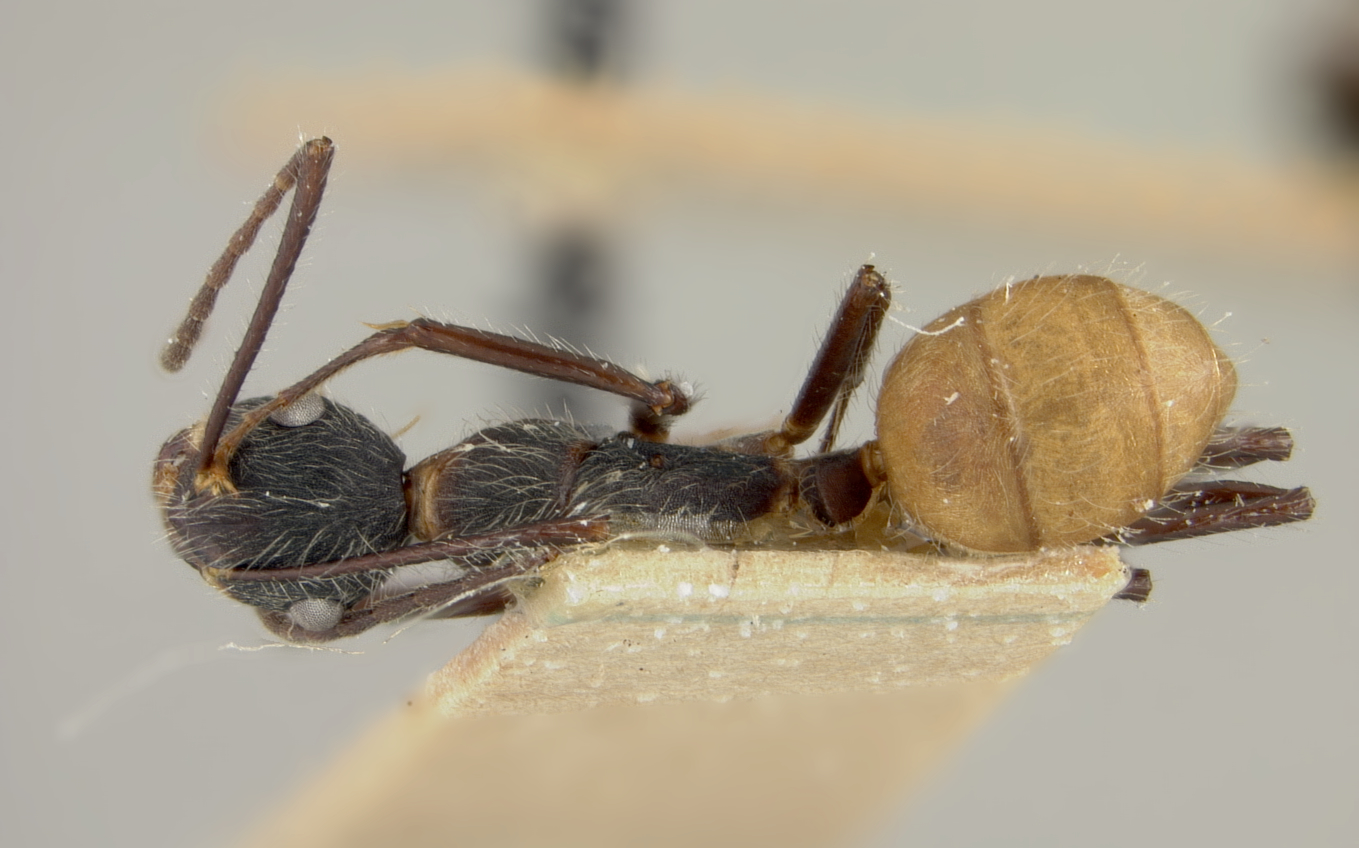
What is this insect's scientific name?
Dendromyrmex nidulans
